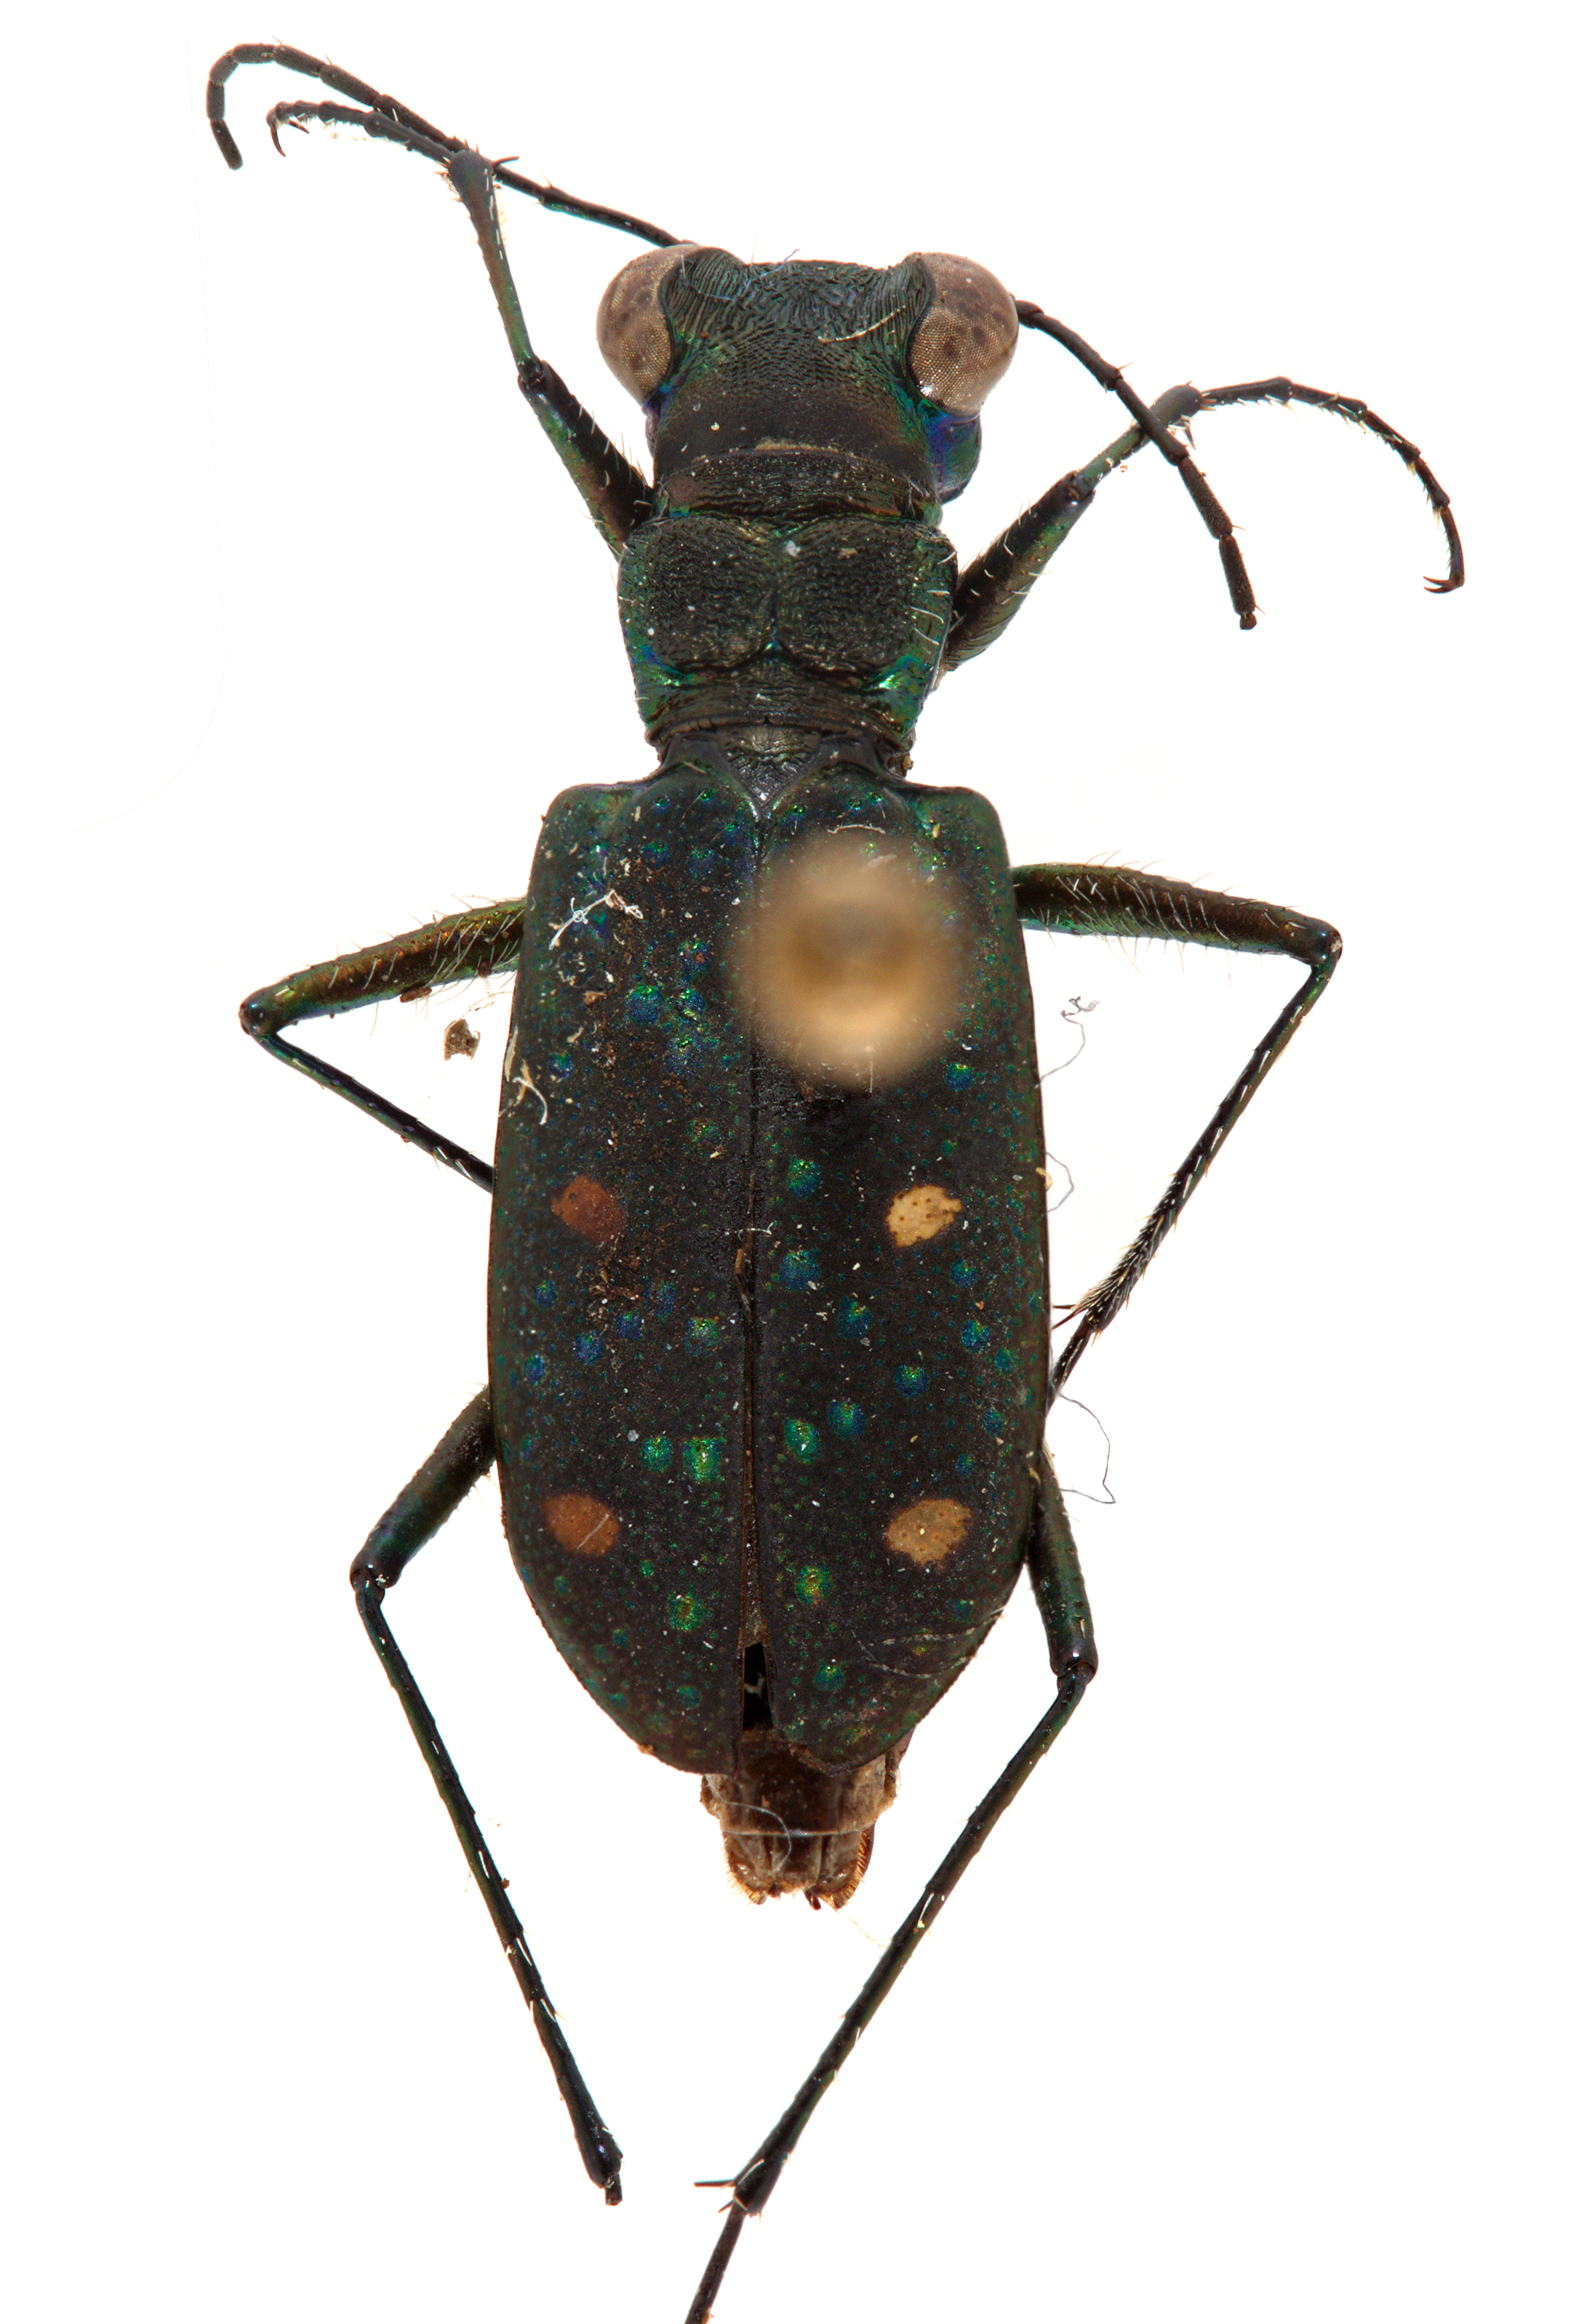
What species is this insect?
Jansenia tetragrammica
